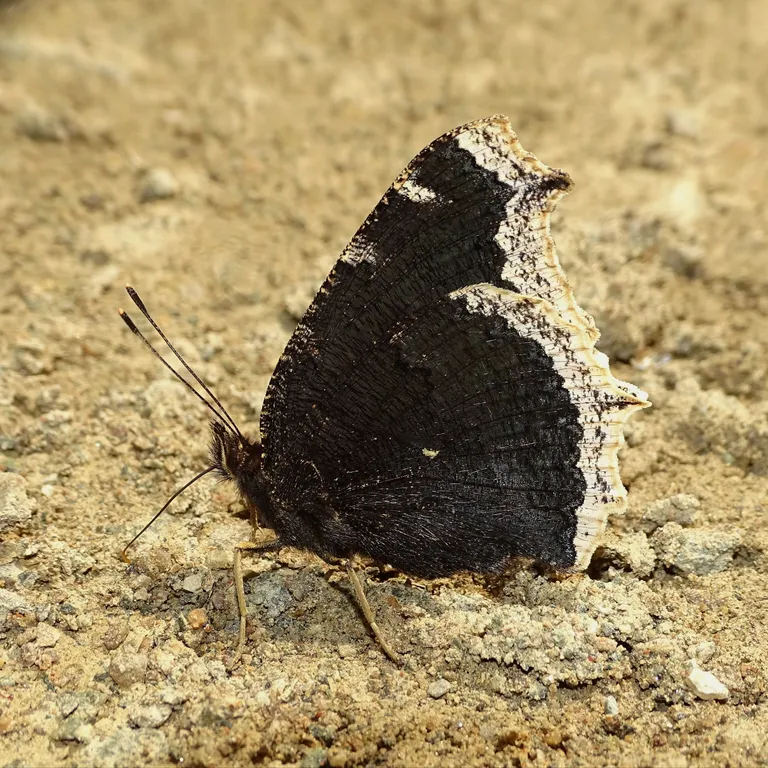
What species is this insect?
Nymphalis antiopa
